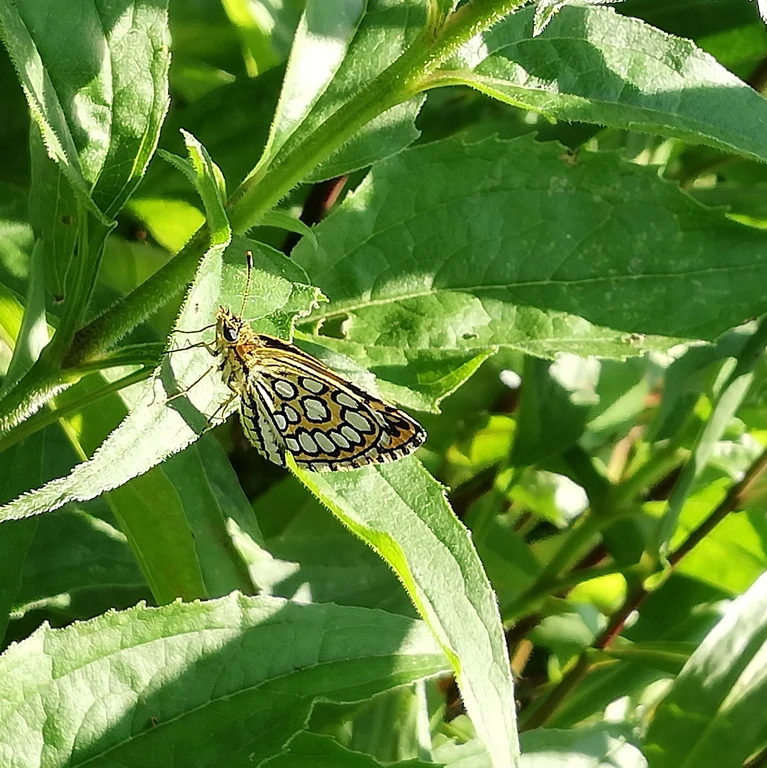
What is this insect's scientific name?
Heteropterus morpheus
